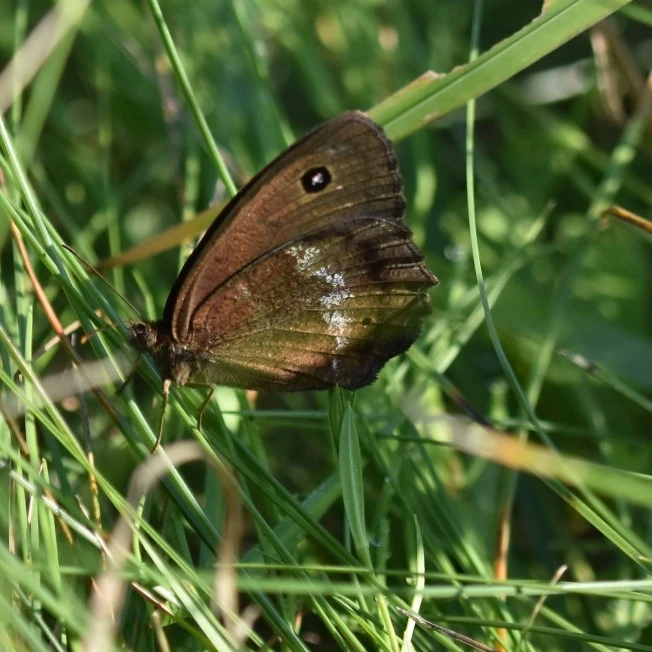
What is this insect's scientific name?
Minois dryas
